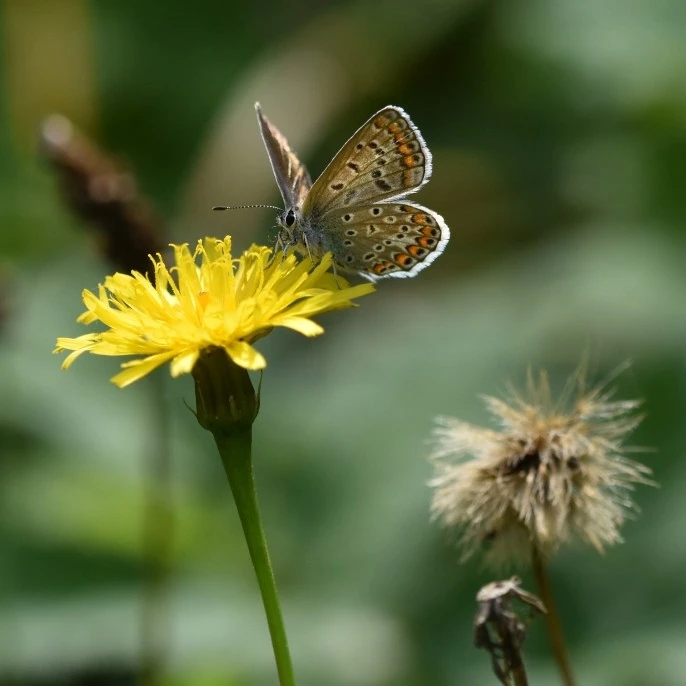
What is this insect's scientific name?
Polyommatus icarus
